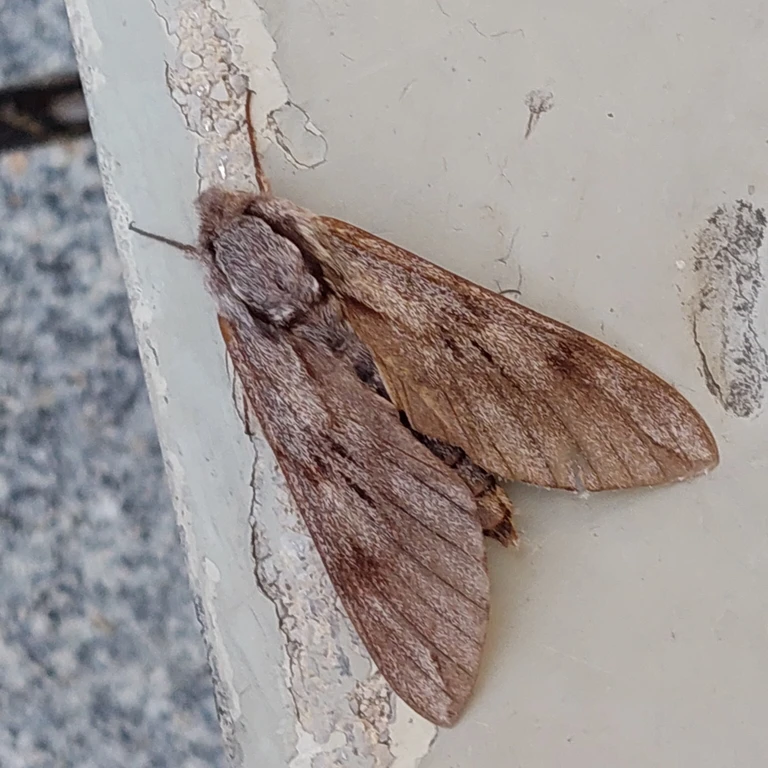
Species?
Sphinx pinastri
